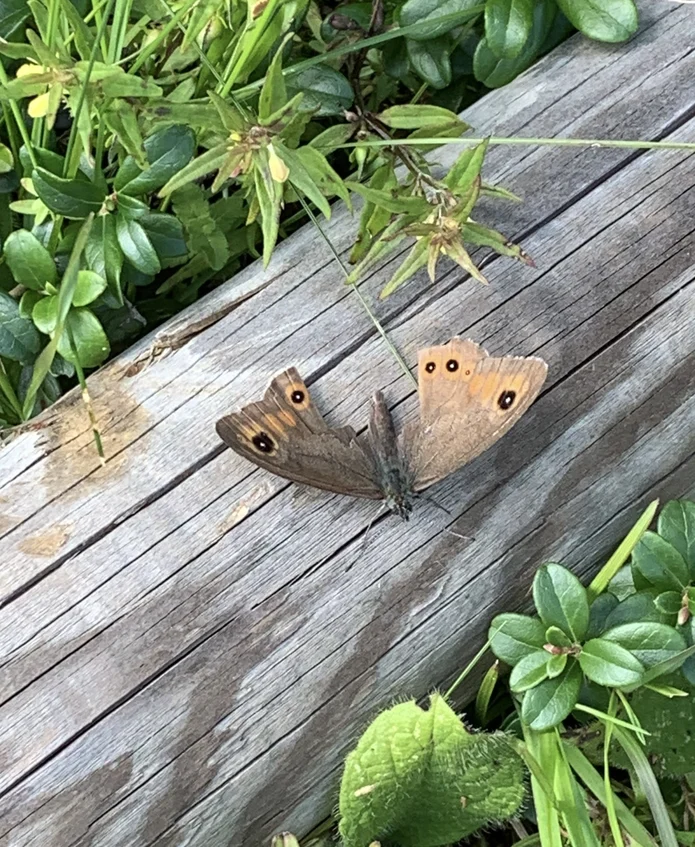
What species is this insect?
Lasiommata maera (also Pararge maera)
